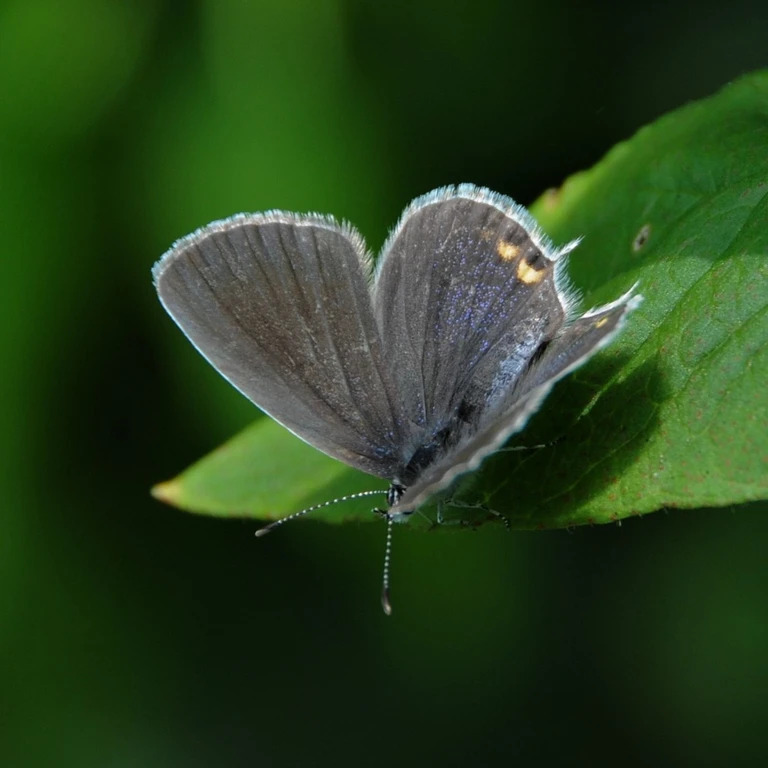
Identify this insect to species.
Cupido argiades (also Elkalyce argiades)
